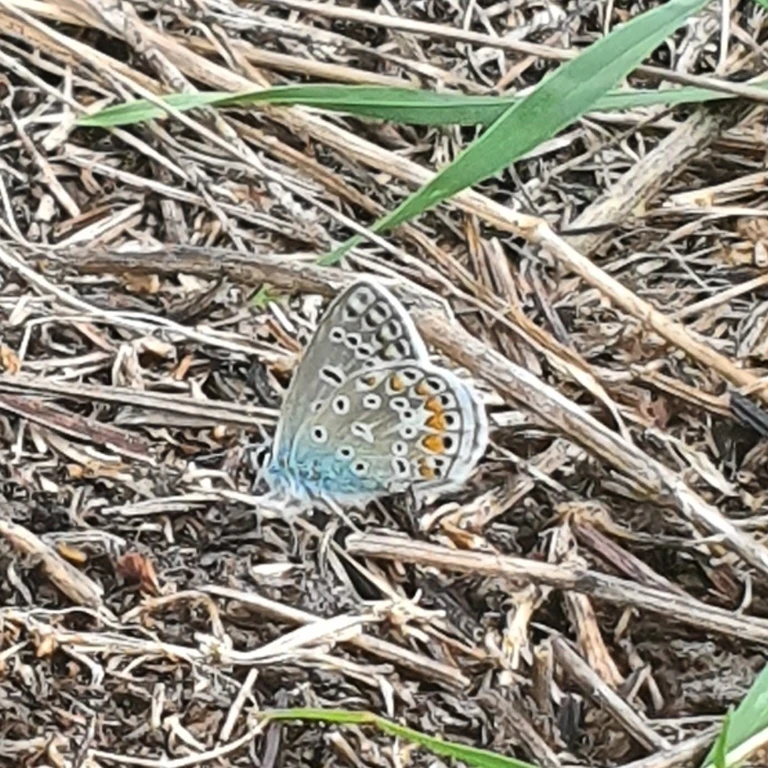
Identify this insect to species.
Polyommatus icarus
